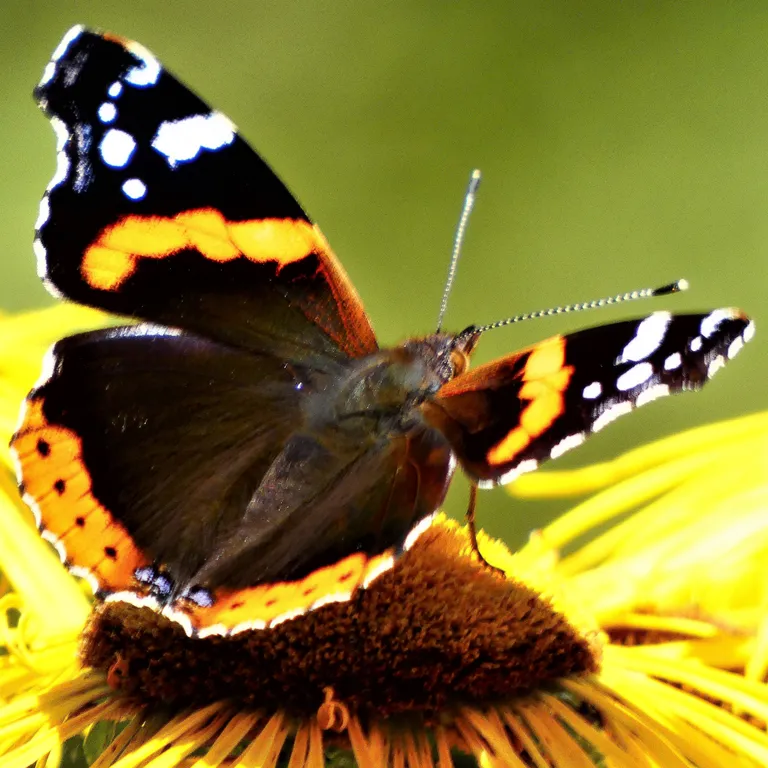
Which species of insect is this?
Vanessa atalanta
